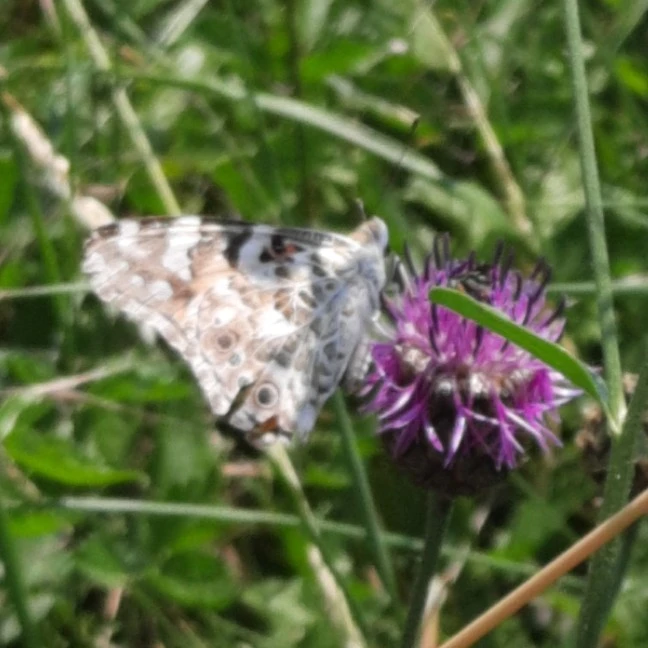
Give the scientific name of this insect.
Vanessa cardui
